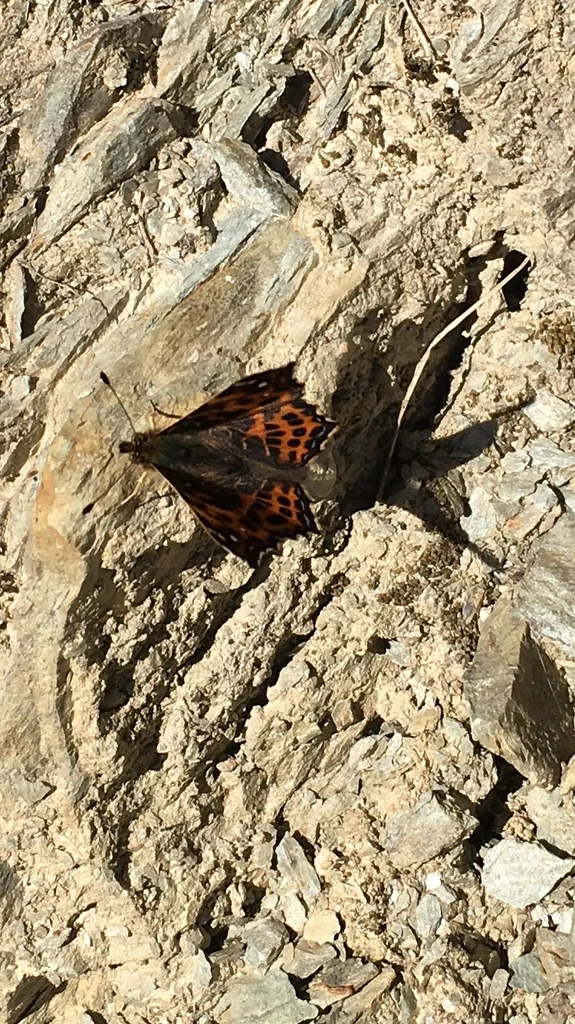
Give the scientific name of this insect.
Araschnia levana
